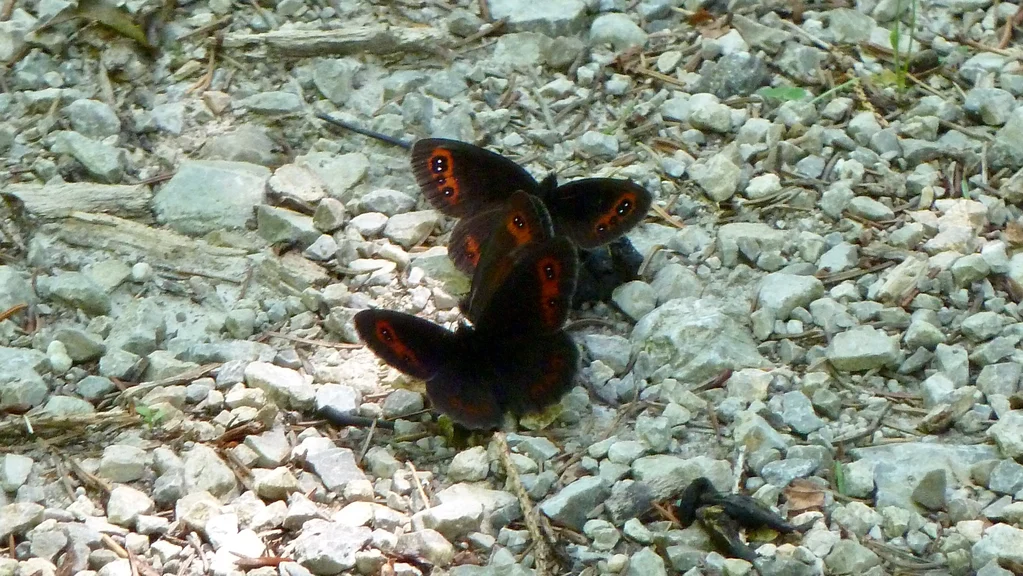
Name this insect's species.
Erebia aethiops
